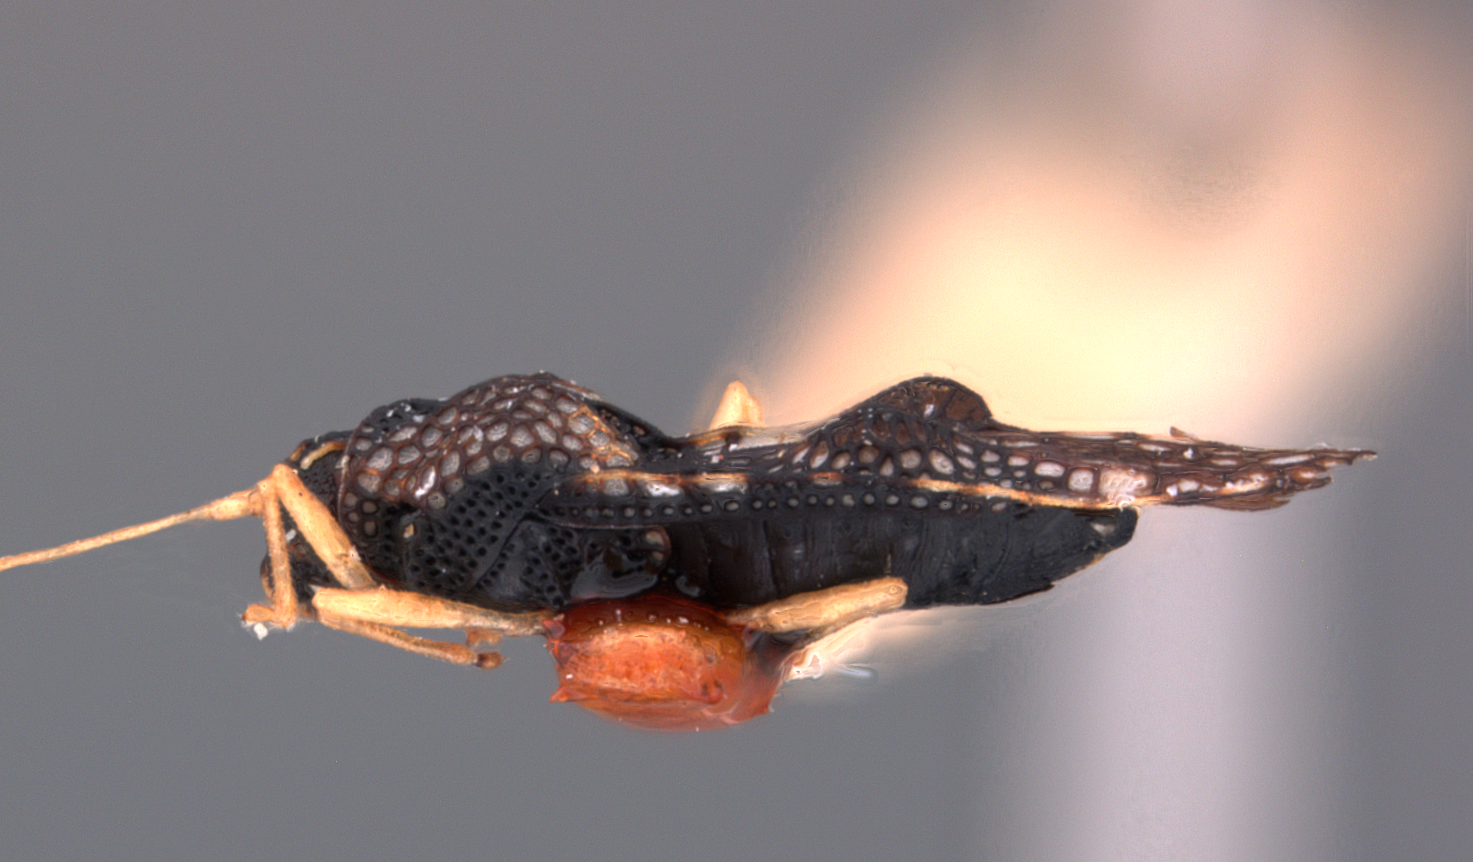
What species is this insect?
Monanthia evidens
